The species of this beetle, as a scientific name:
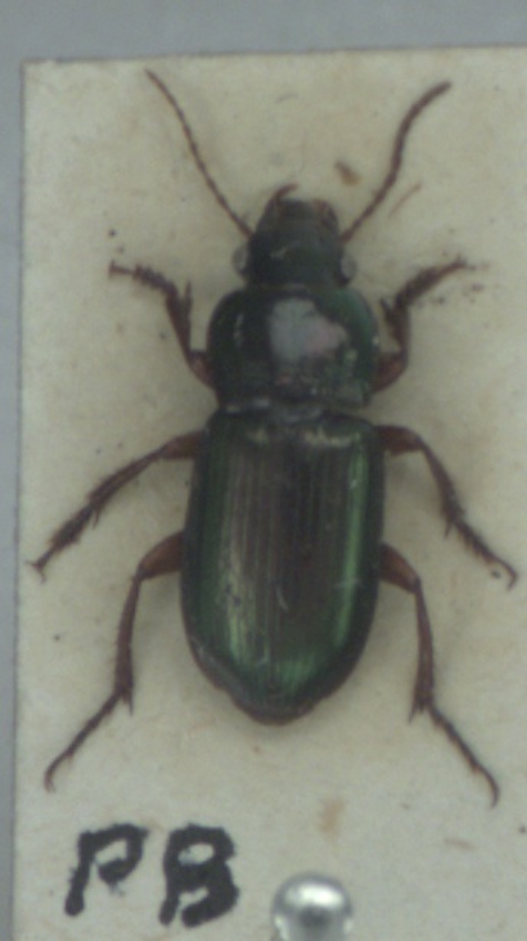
Harpalus affinis
